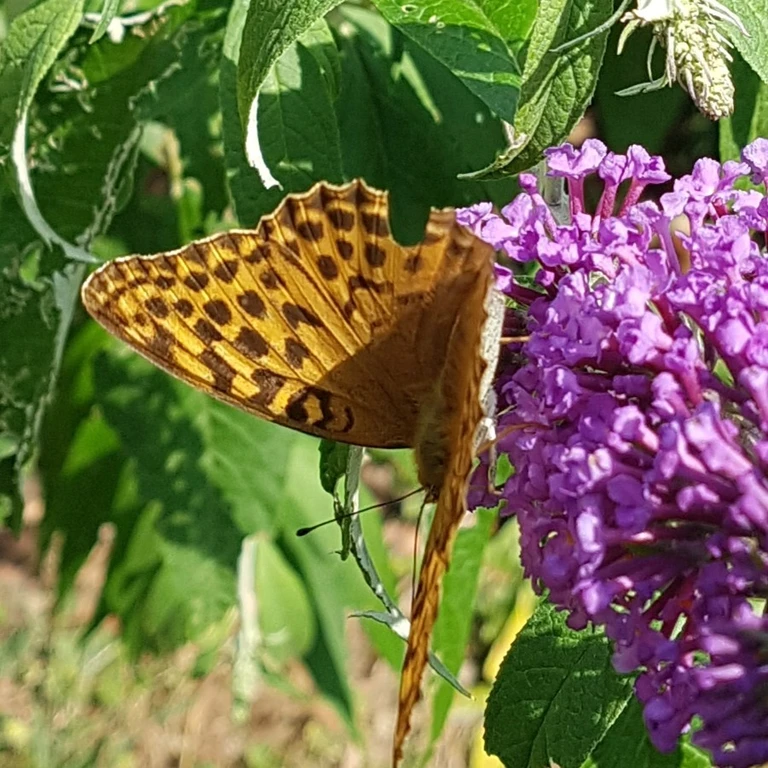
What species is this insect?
Argynnis paphia
